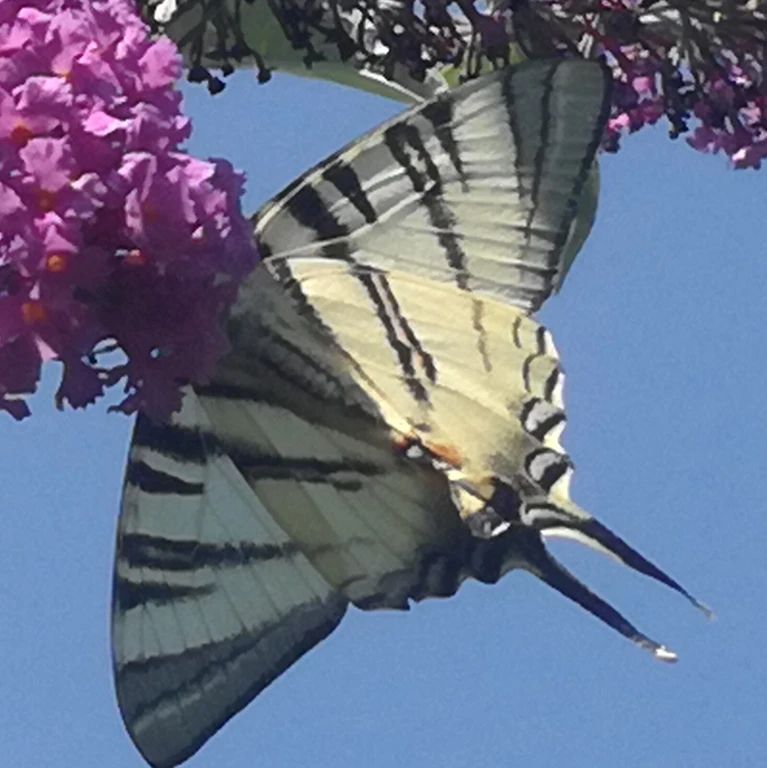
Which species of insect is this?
Iphiclides podalirius
